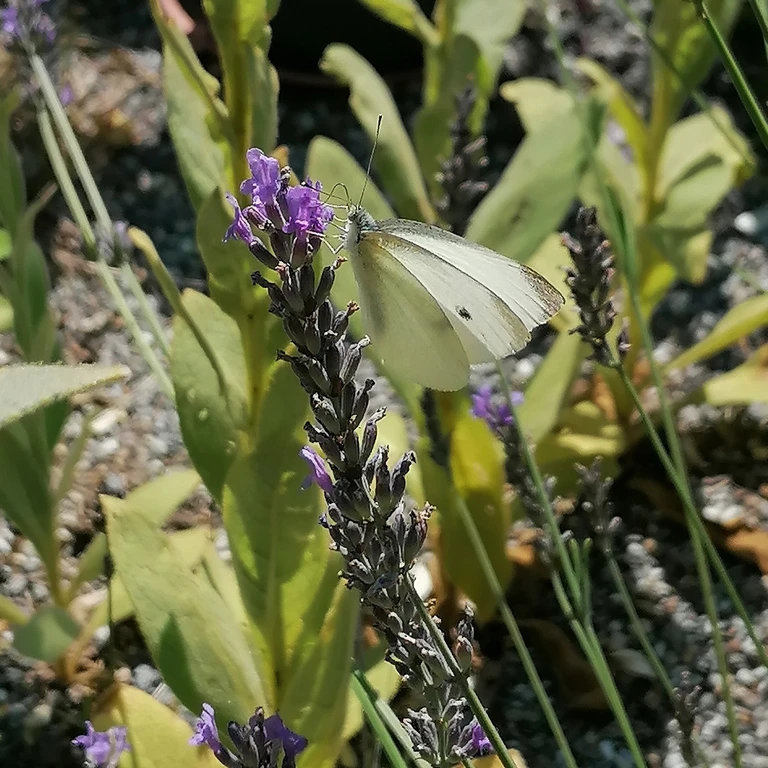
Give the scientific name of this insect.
Pieris rapae
